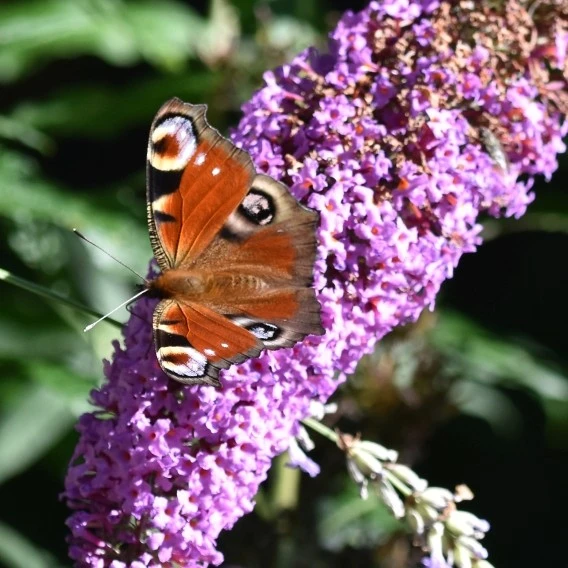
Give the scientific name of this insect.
Aglais io
